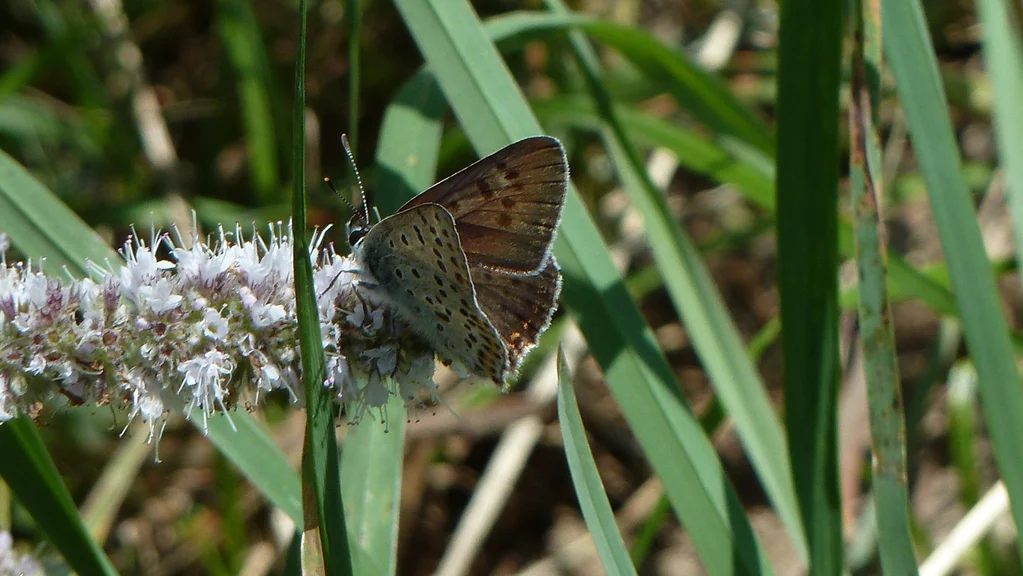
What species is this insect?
Lycaena tityrus (also Loweia tityrus)
